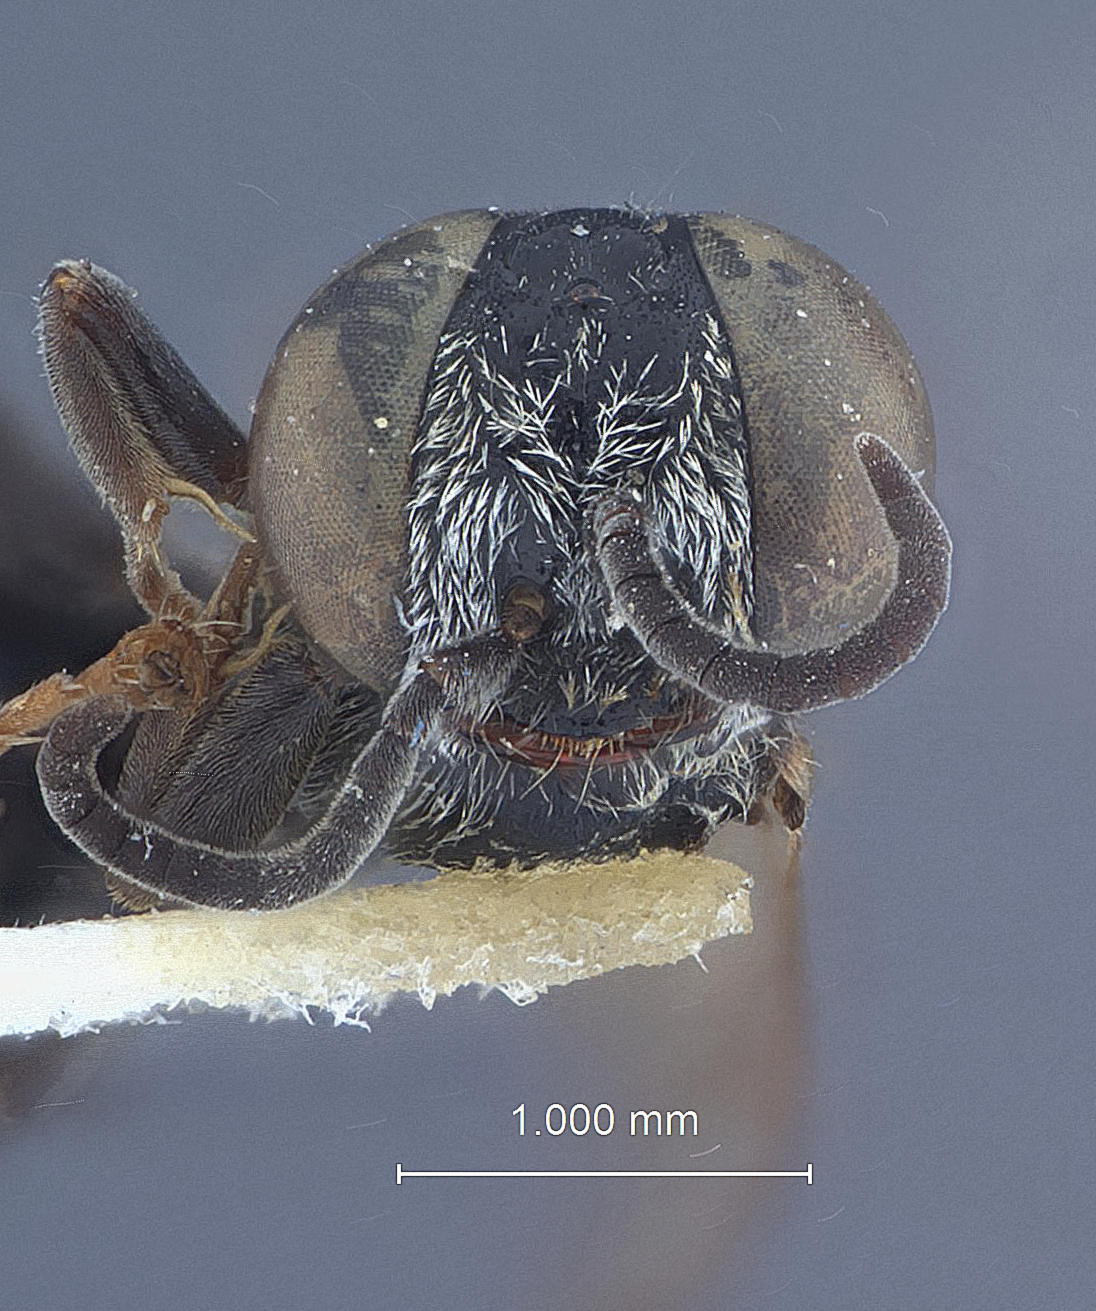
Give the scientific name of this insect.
Tachytes minutus
